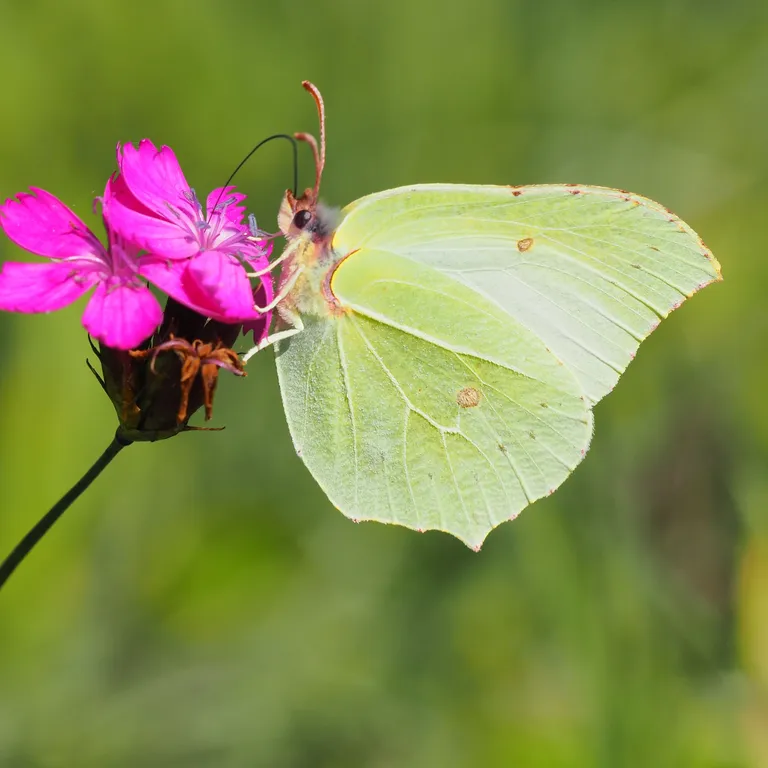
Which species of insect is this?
Gonepteryx rhamni
